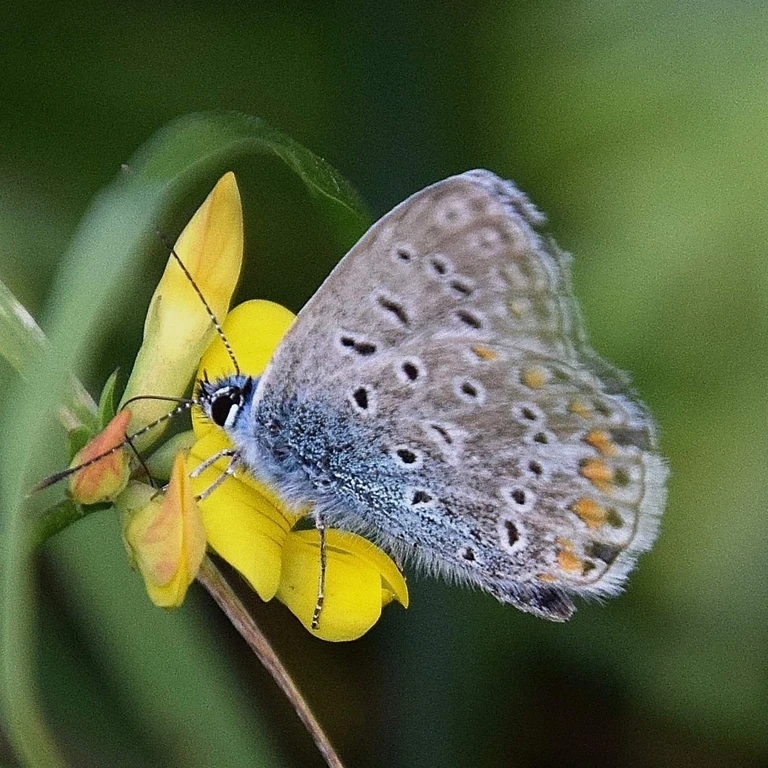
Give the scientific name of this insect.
Polyommatus icarus
